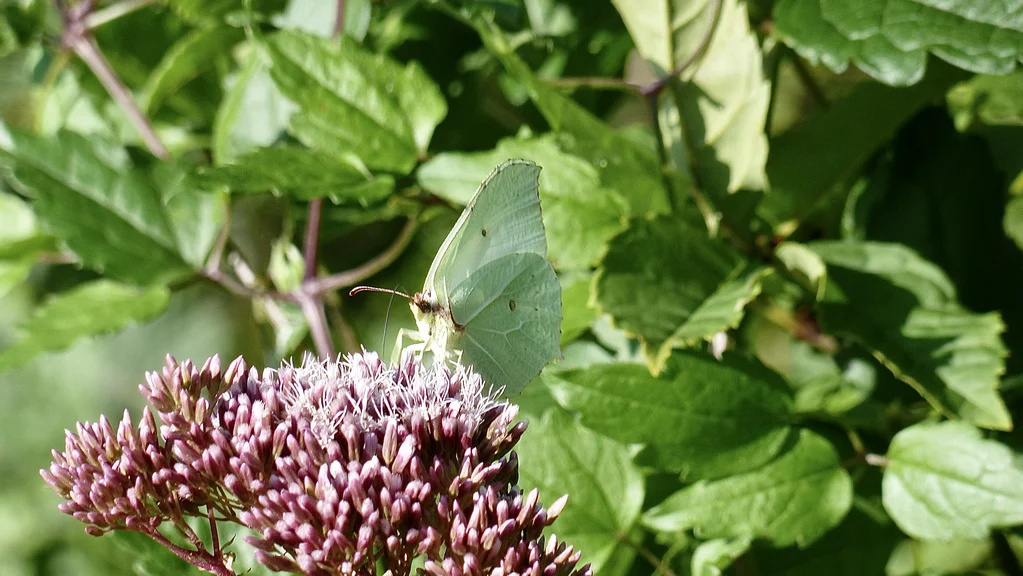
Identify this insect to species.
Gonepteryx rhamni
